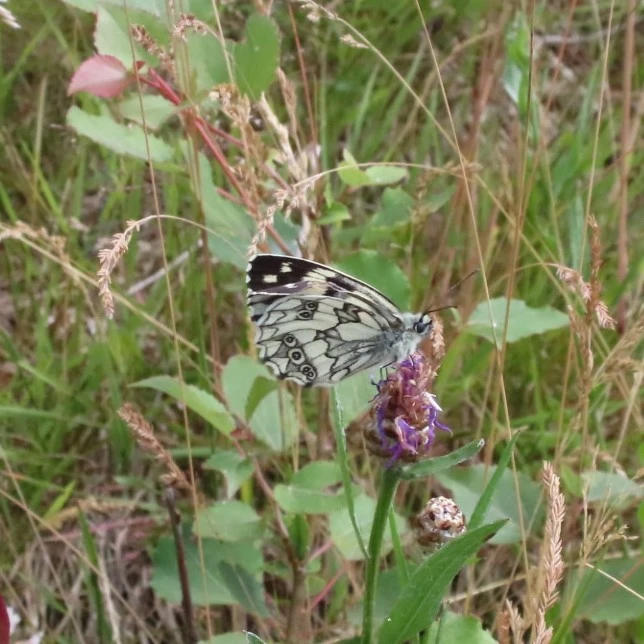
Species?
Melanargia galathea
